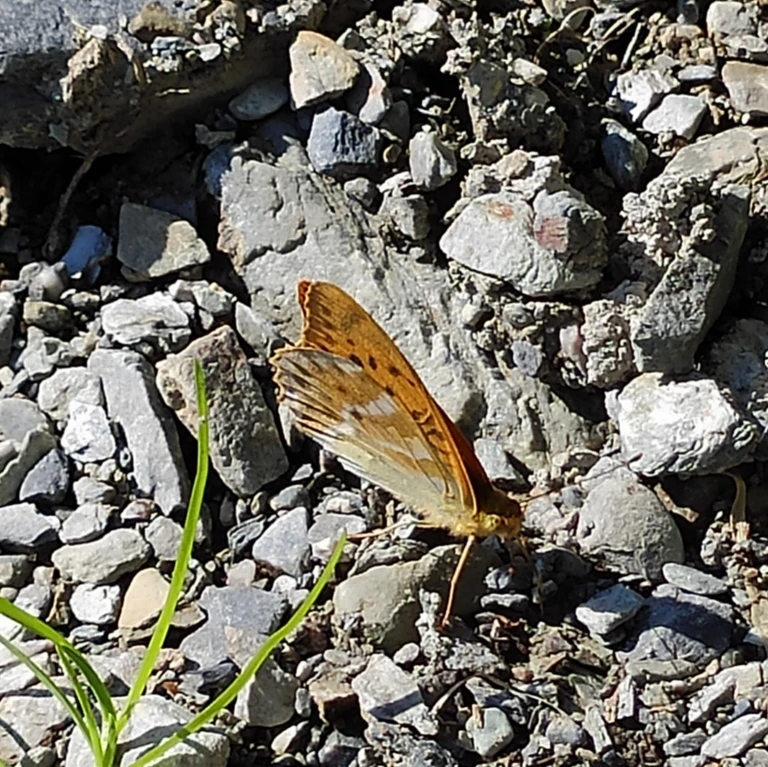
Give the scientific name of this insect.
Argynnis paphia
